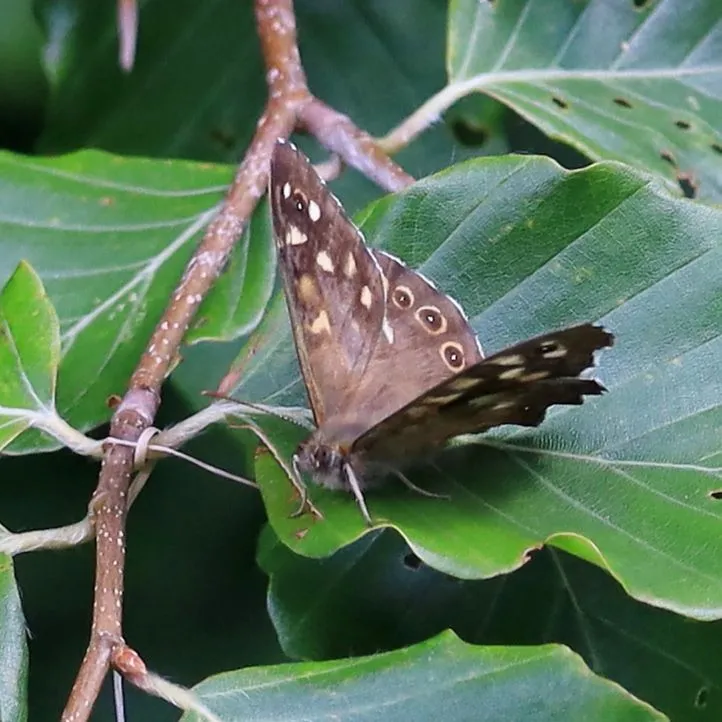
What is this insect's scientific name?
Pararge aegeria
